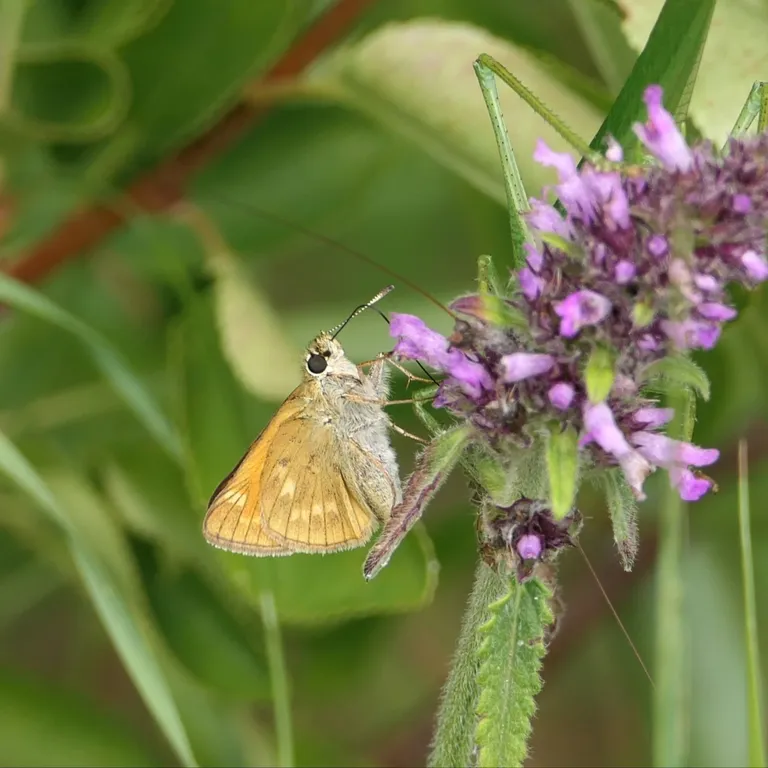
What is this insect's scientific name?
Ochlodes sylvanus (also Ochlodes venata)
